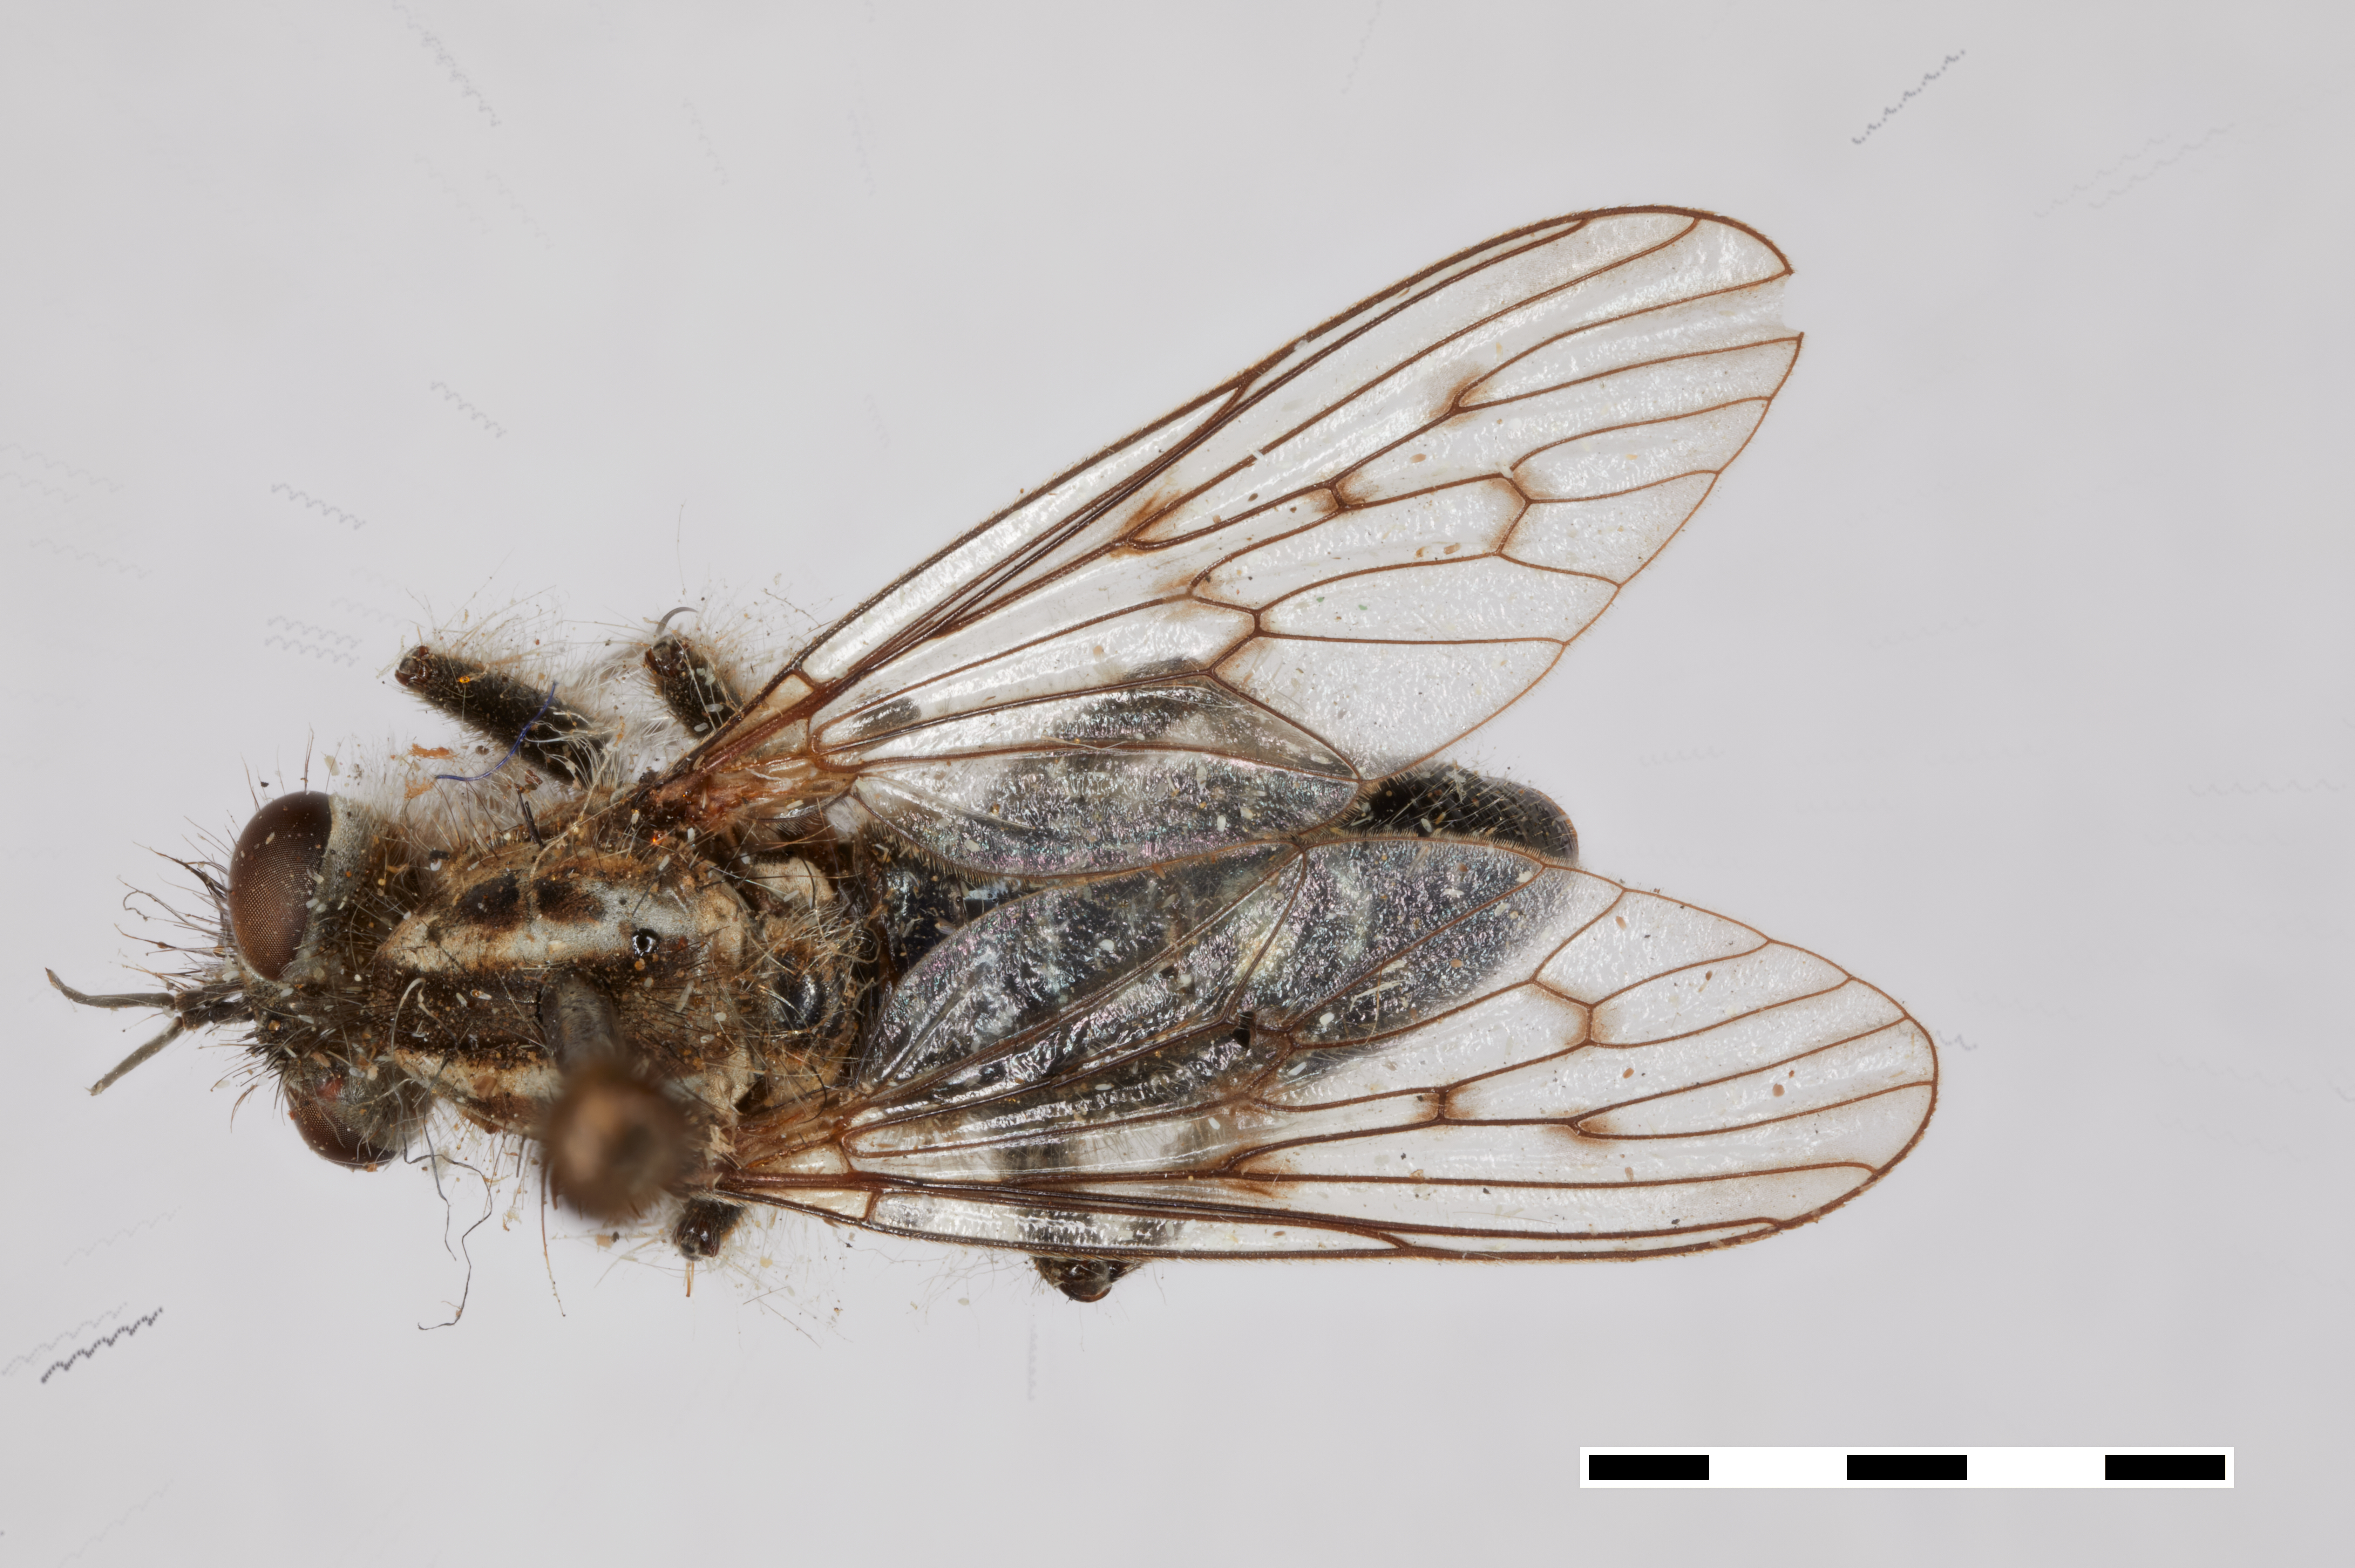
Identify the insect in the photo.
Cyrtopogon maculosus
